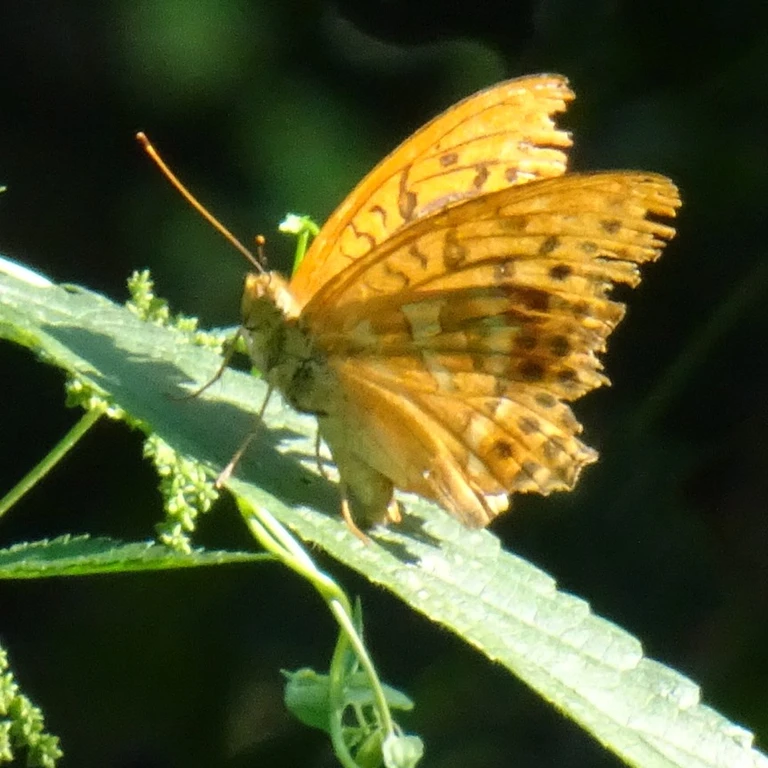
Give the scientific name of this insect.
Argynnis paphia
